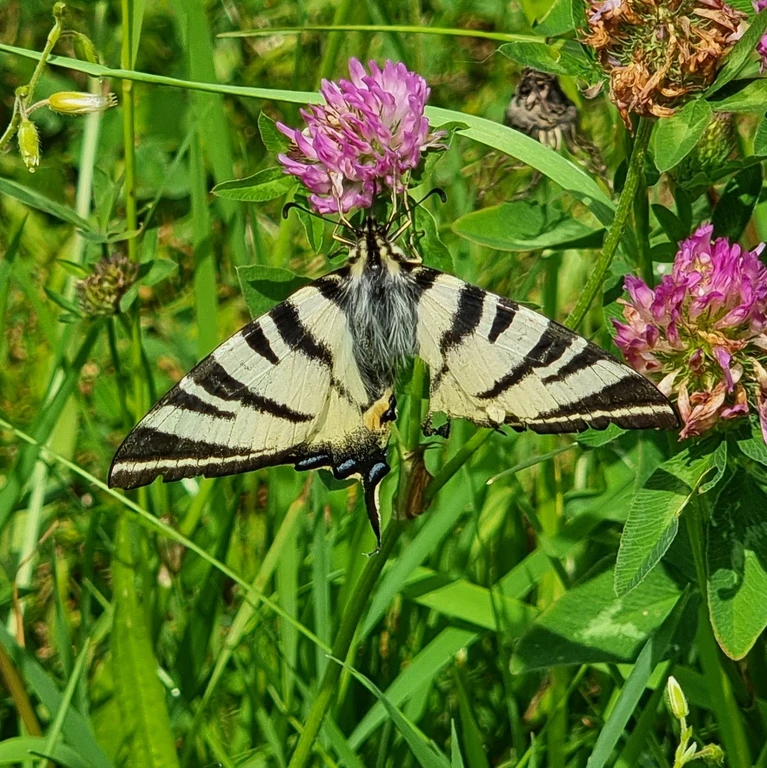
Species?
Iphiclides podalirius
